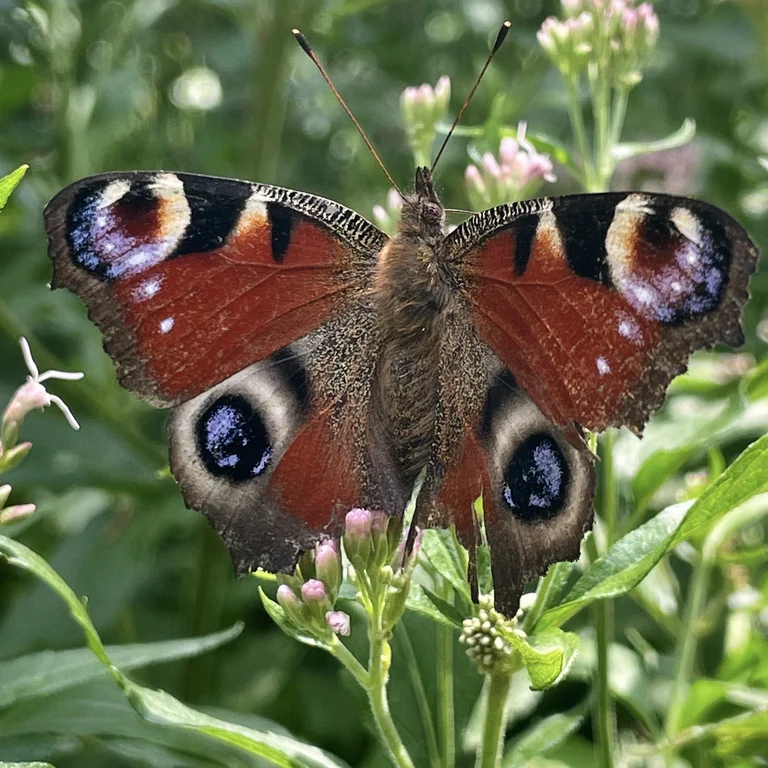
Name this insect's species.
Aglais io
